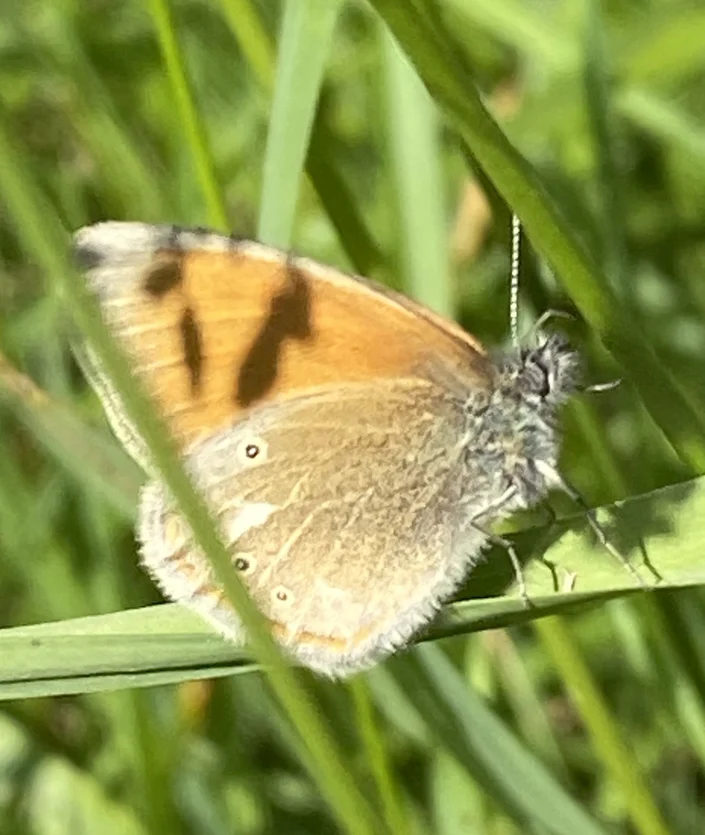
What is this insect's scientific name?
Coenonympha glycerion (also Coenonympha iphis)
